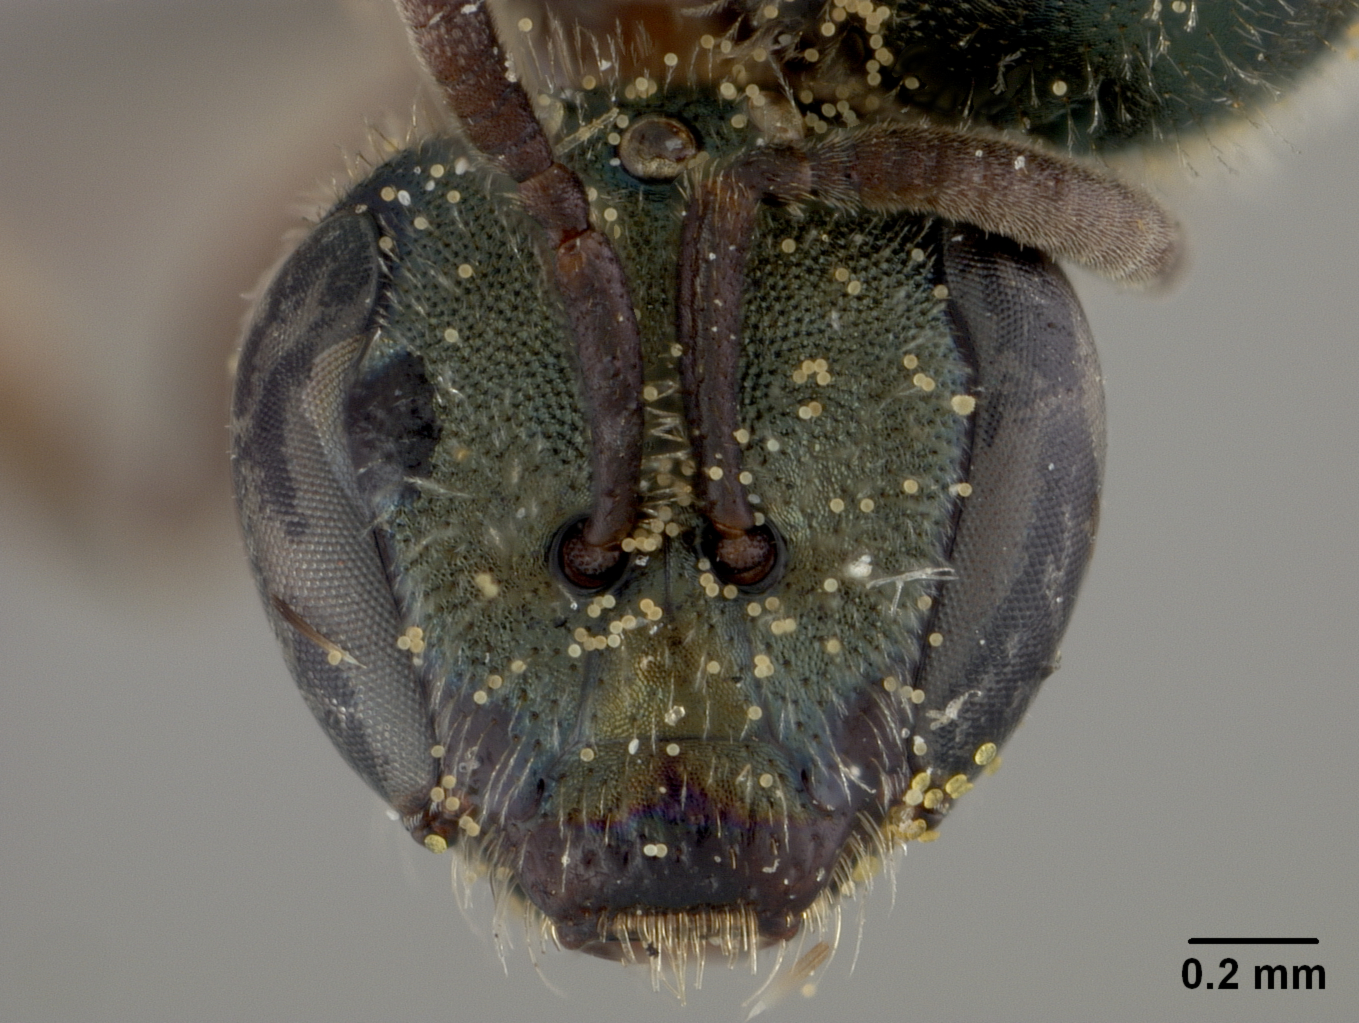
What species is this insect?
Dialictus onustulus
